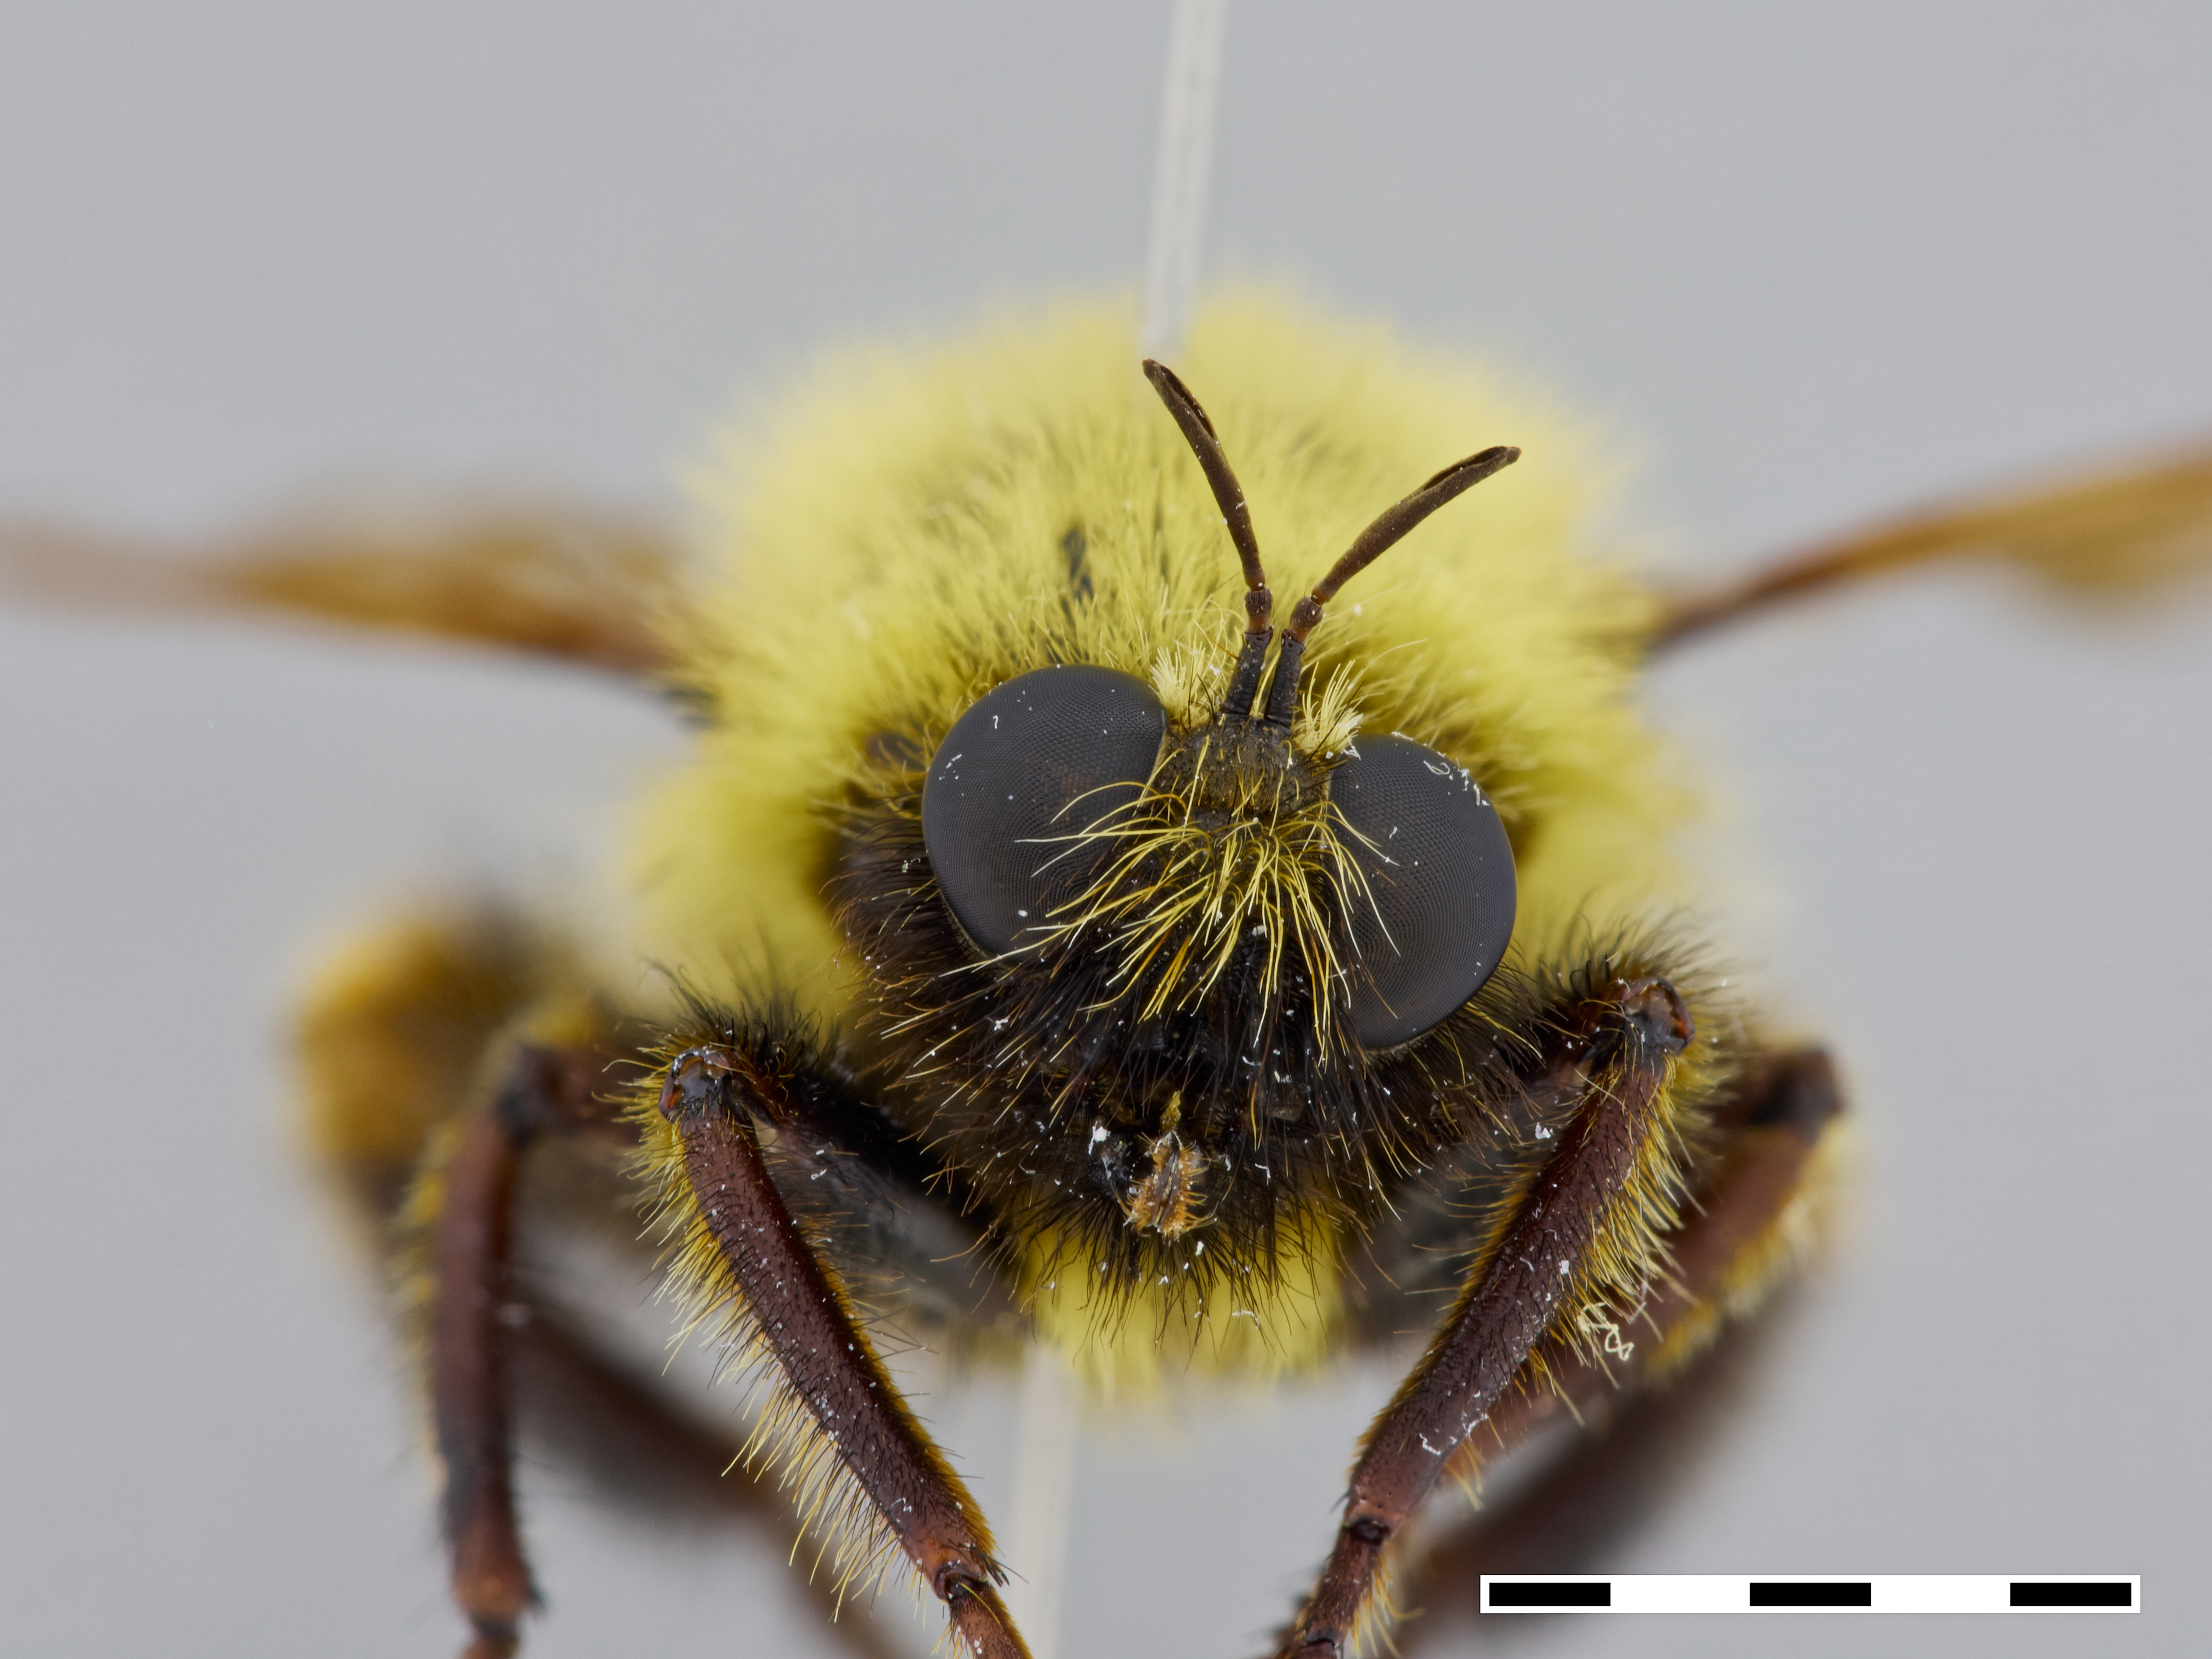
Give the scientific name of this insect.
Laphria thoracica
